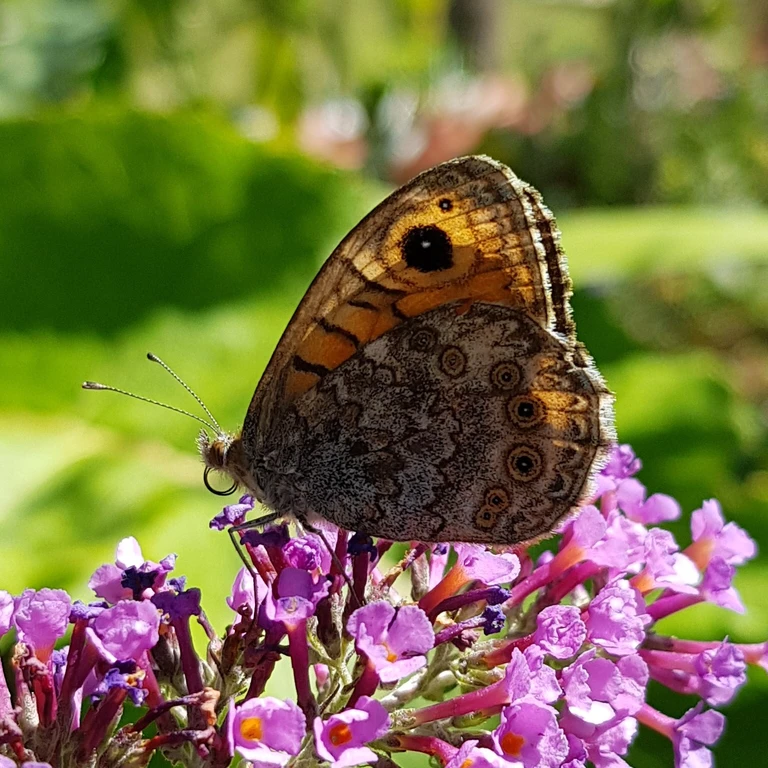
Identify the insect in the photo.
Lasiommata megera (also Pararge megera)
